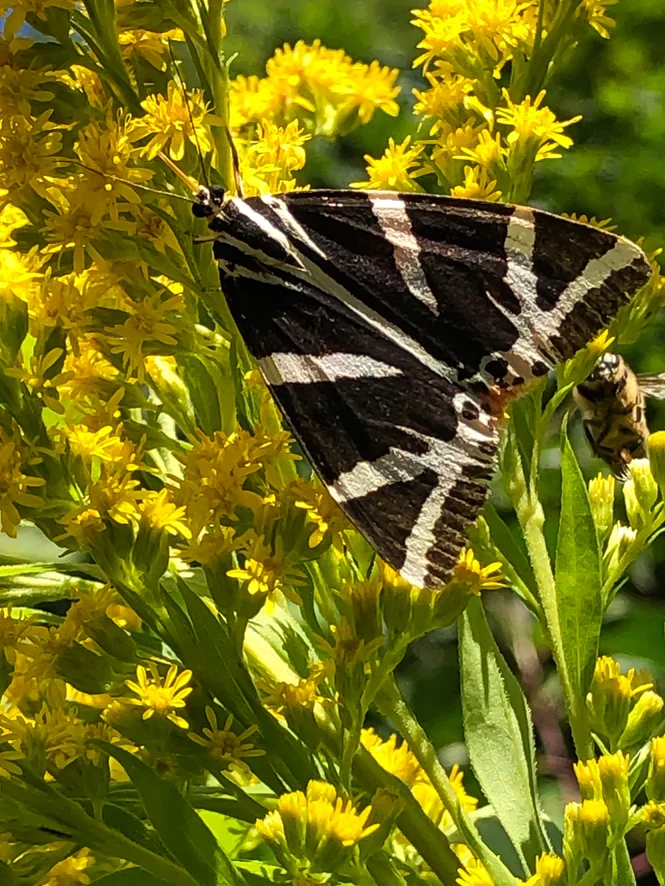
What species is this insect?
Euplagia quadripunctaria
